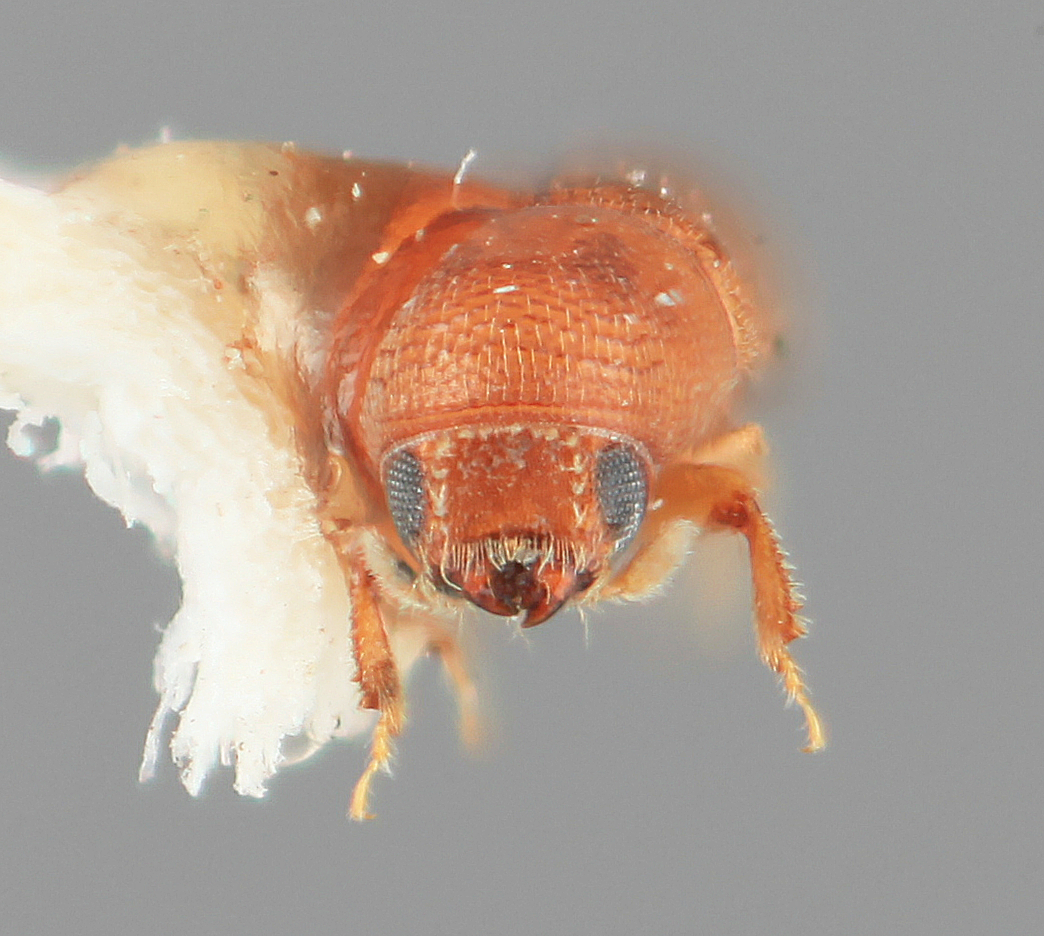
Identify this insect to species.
Araptus exigialis
